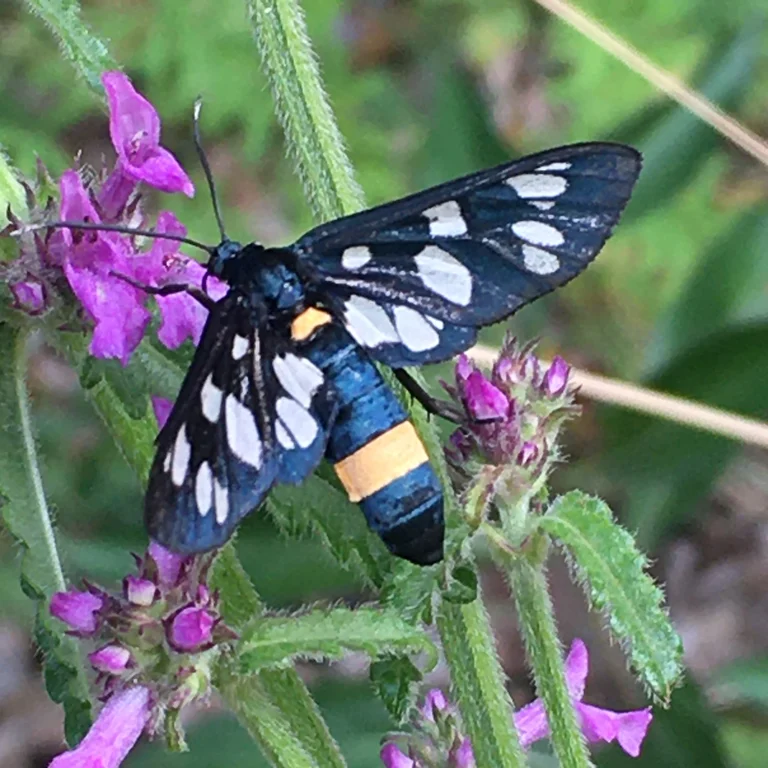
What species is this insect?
Amata phegea
